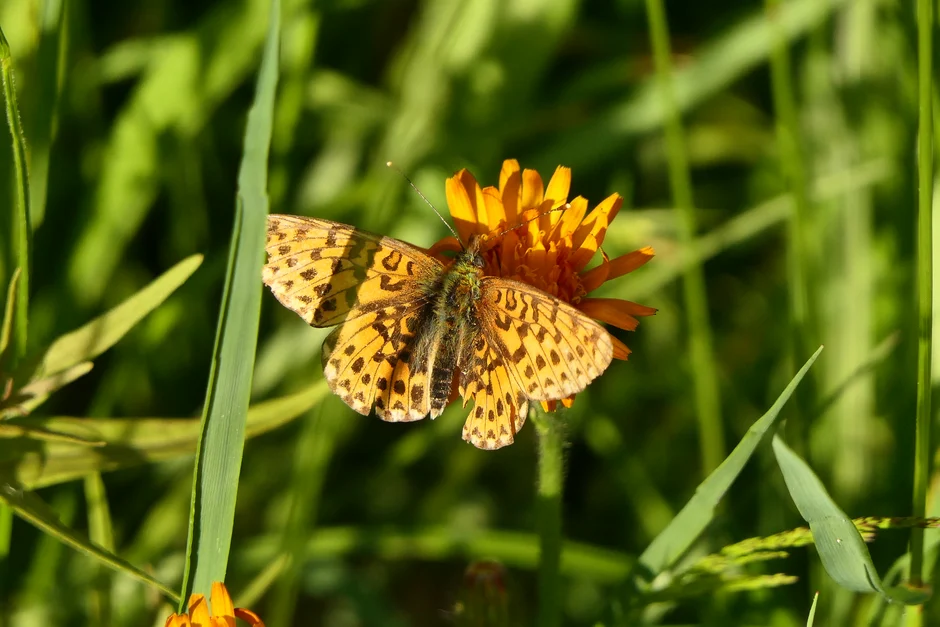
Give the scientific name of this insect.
Boloria euphrosyne (also Clossiana euphrosyne)
